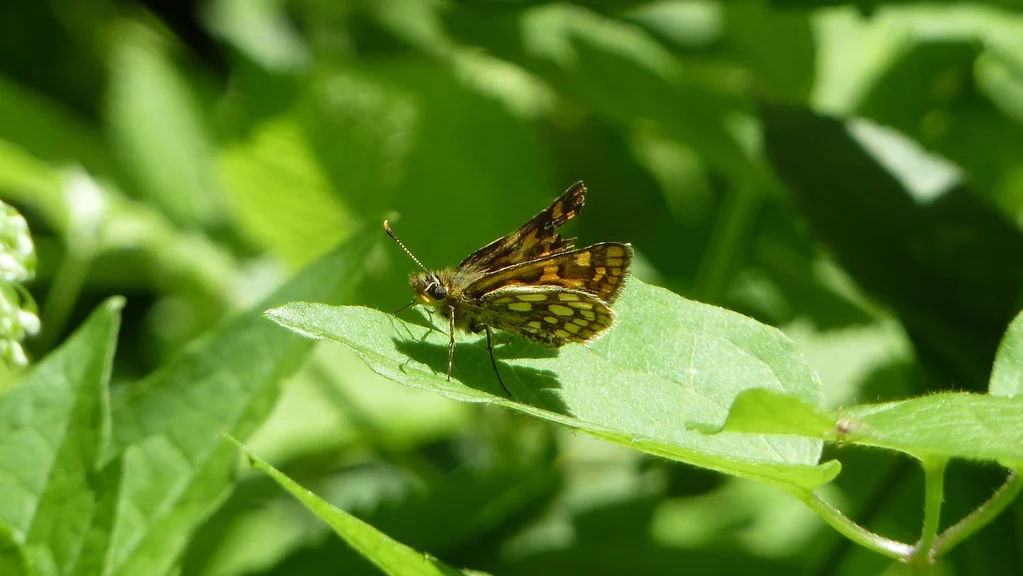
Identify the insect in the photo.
Carterocephalus palaemon
